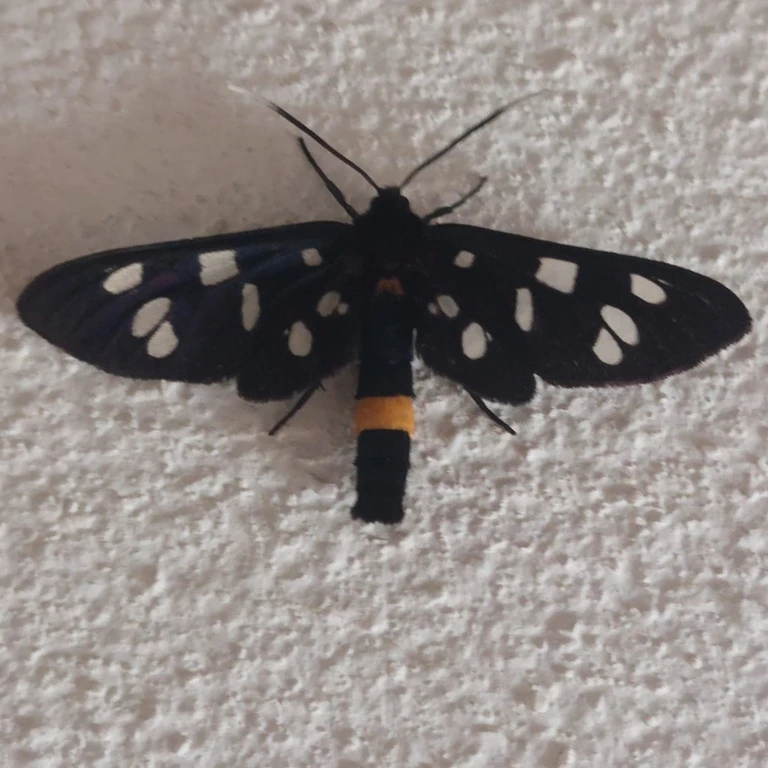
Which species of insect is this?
Amata phegea
